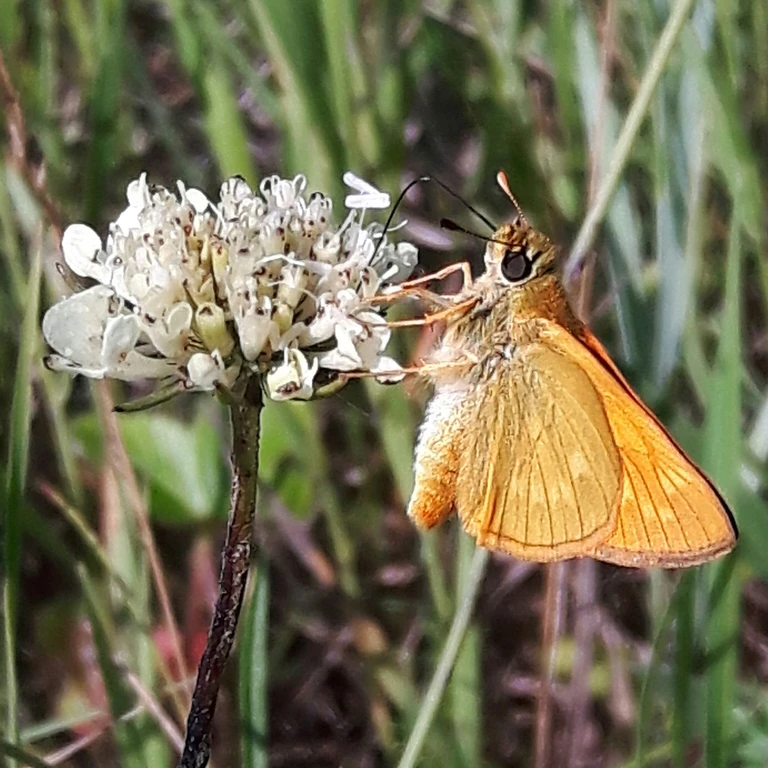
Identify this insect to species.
Ochlodes sylvanus (also Ochlodes venata)
